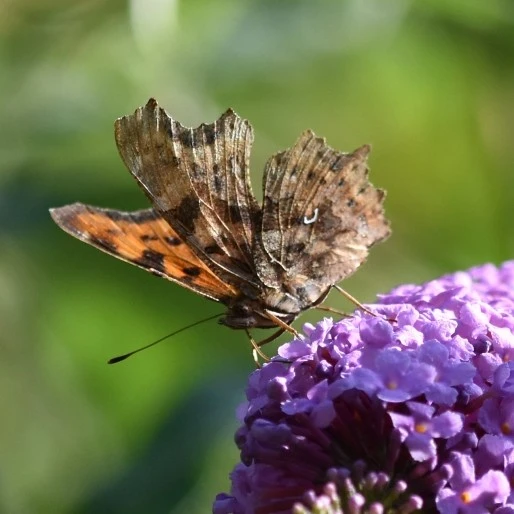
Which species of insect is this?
Polygonia c-album
